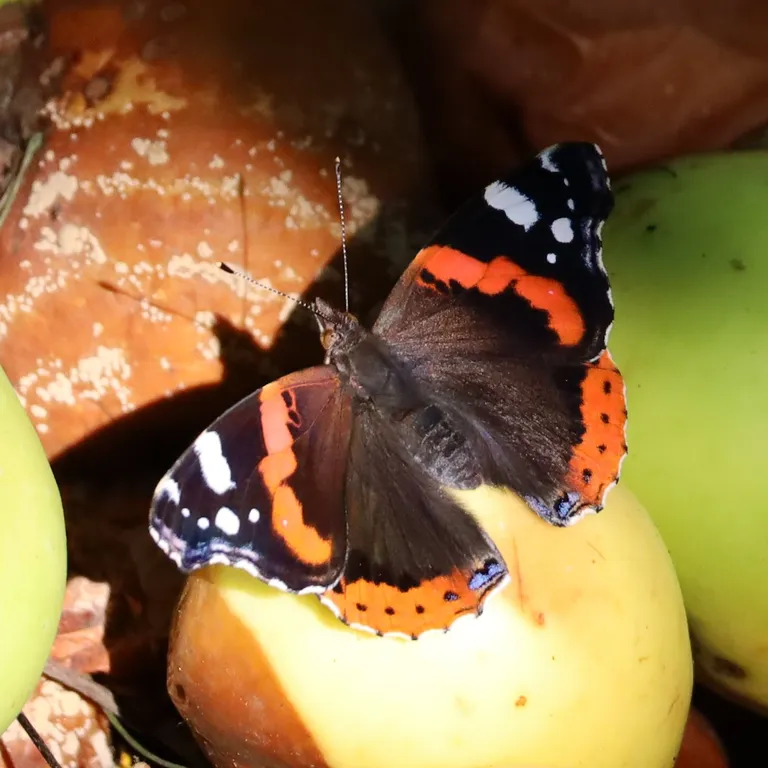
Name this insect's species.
Vanessa atalanta
